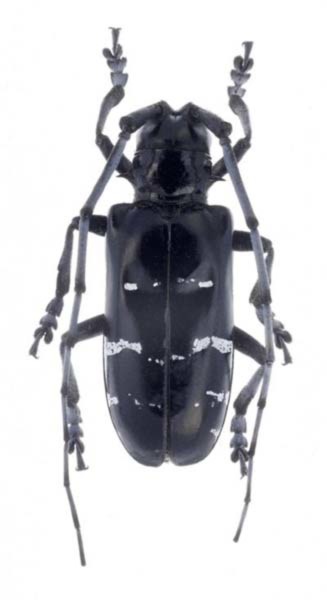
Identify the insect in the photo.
Melanauster coeruleoantennatus (also Anoplophora coeruleoantennata)
